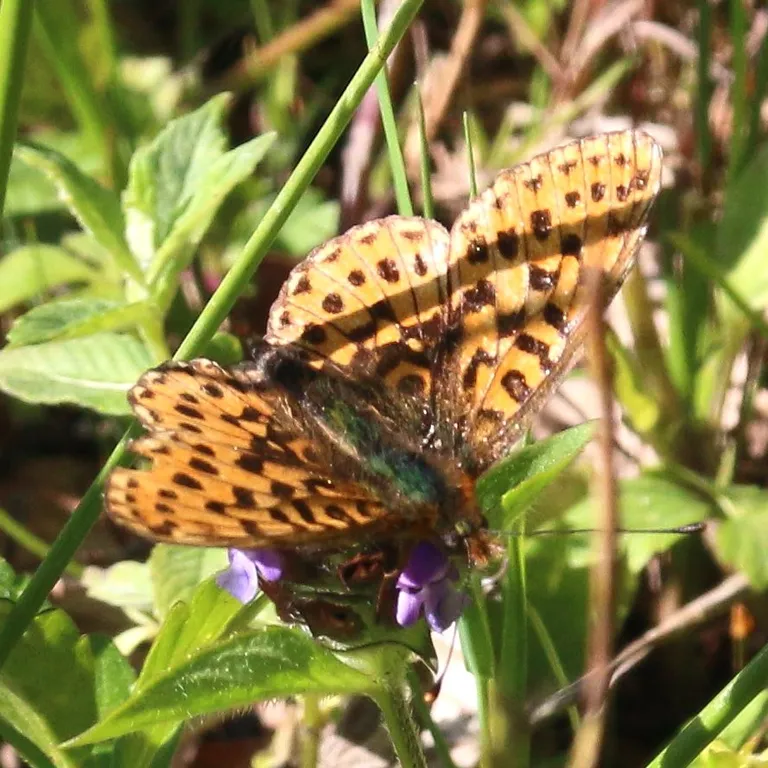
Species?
Boloria euphrosyne (also Clossiana euphrosyne)
